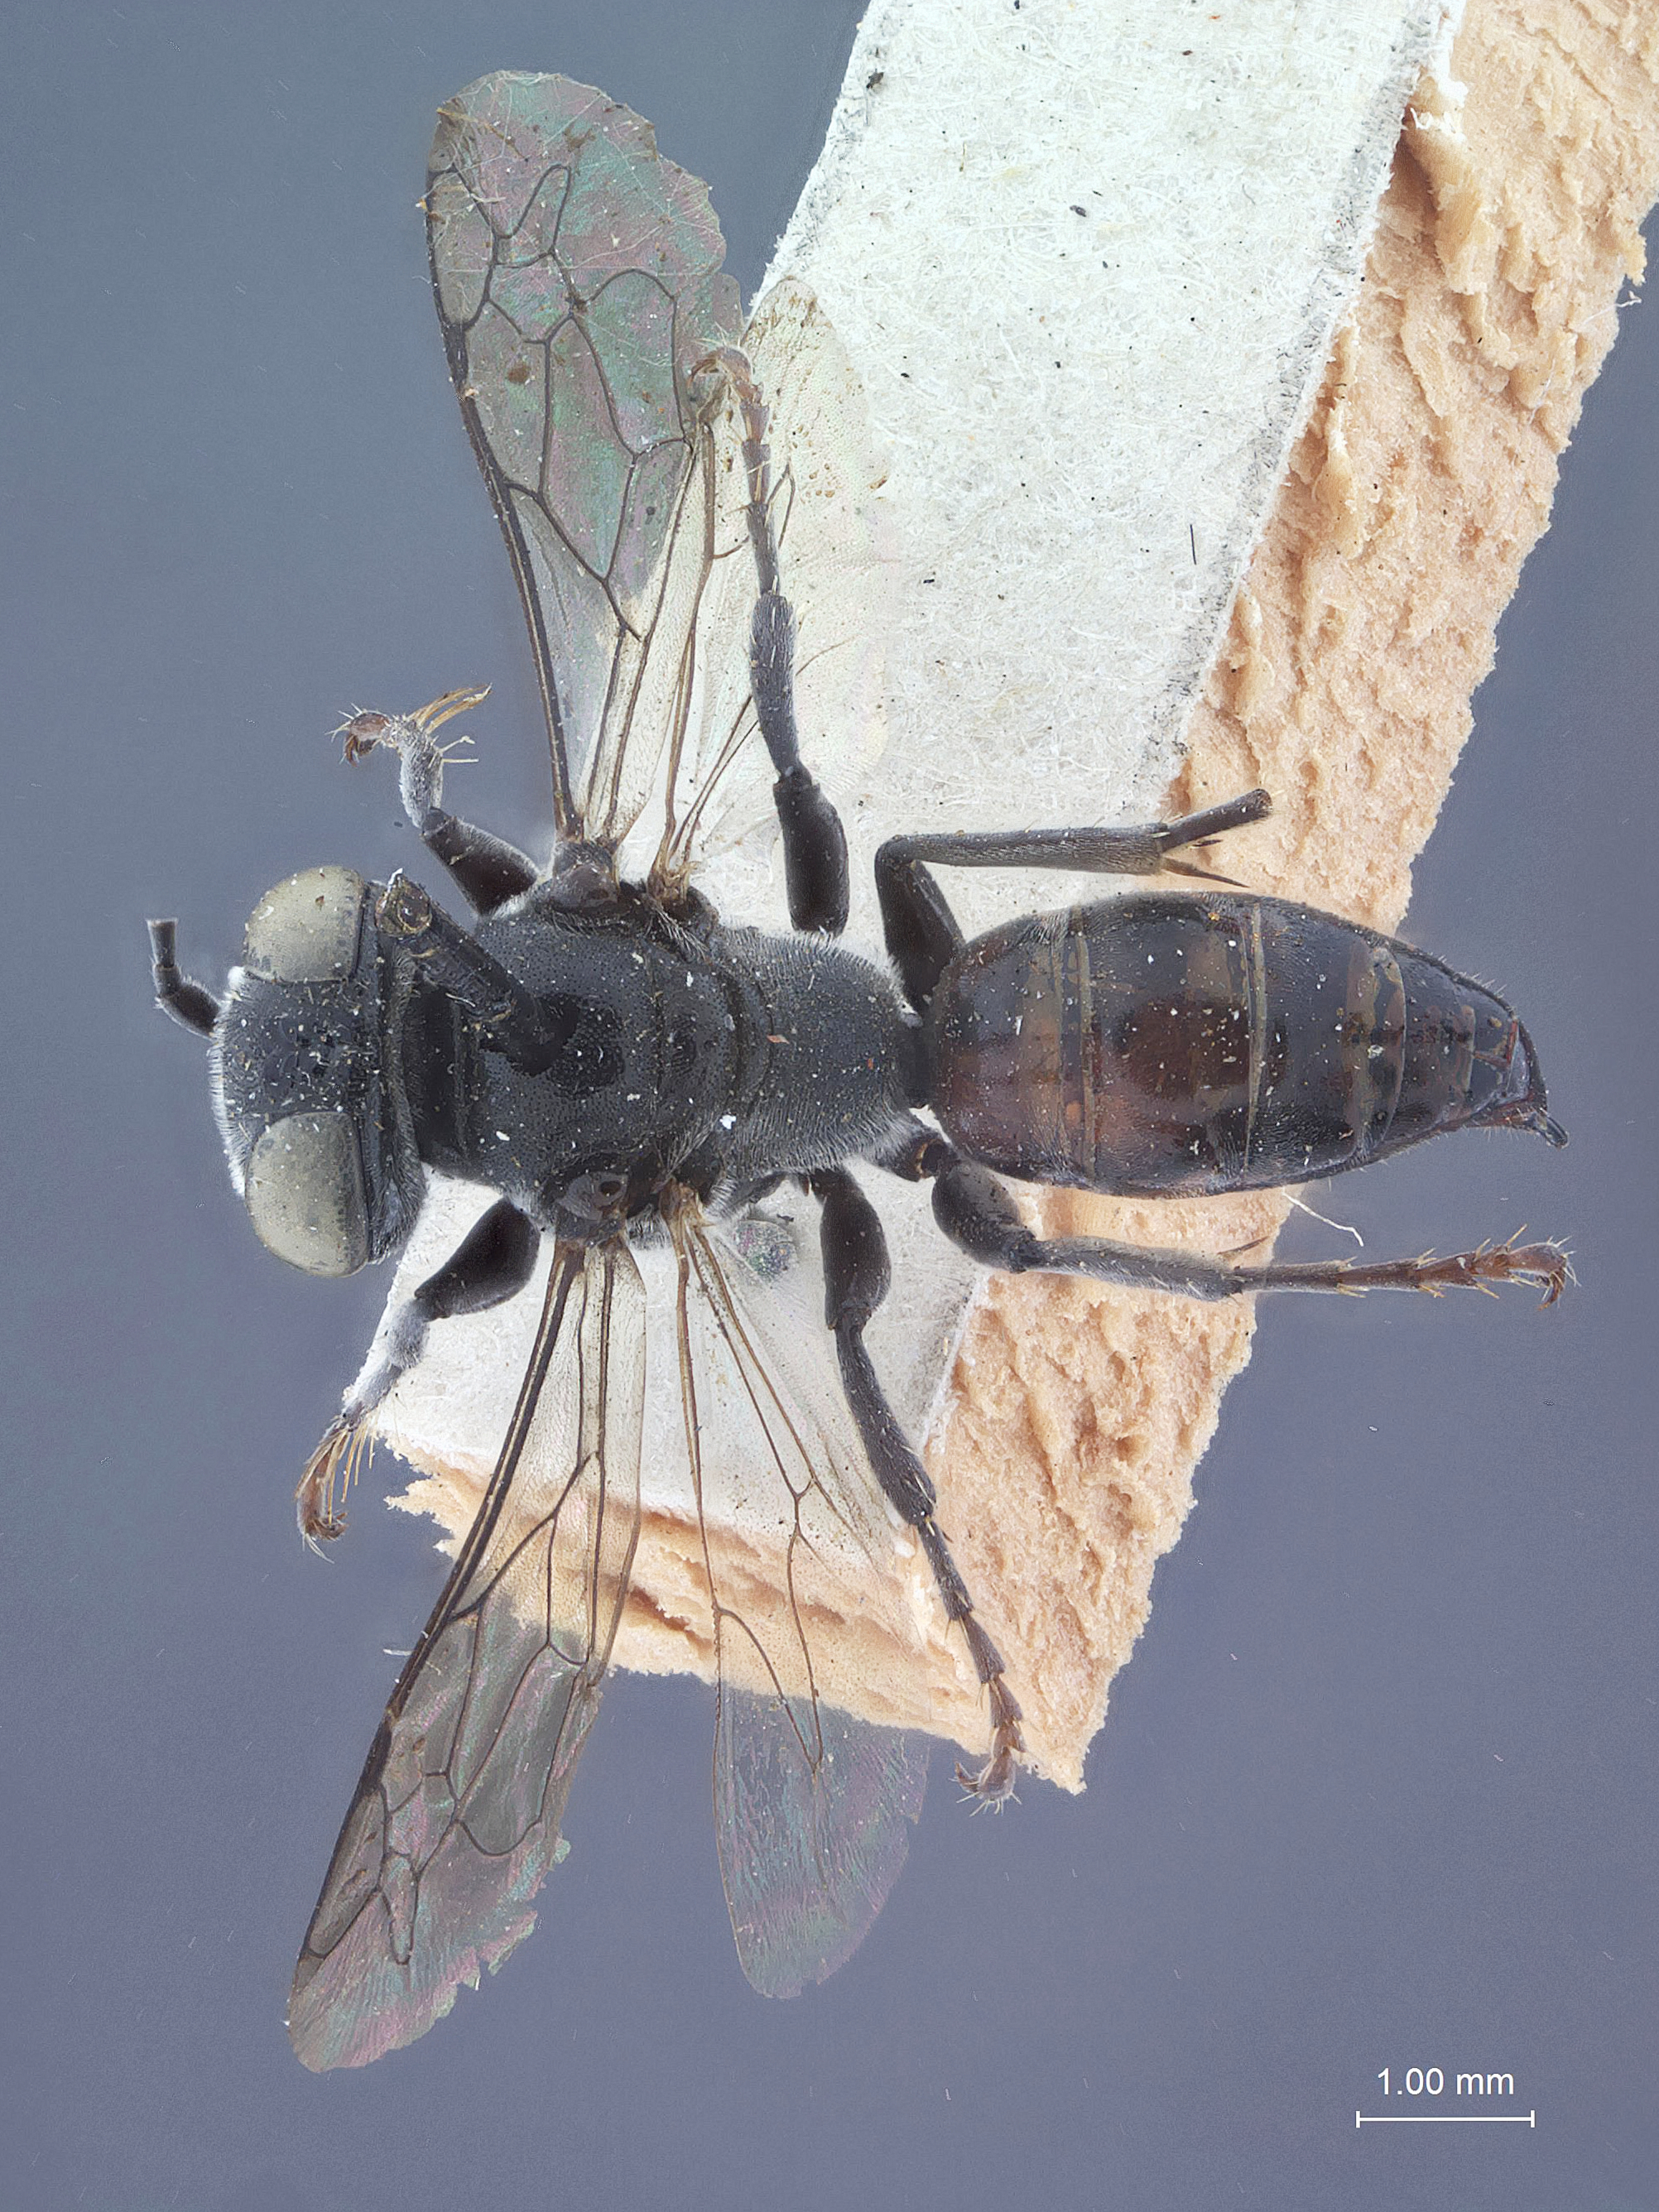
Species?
Tachysphex plesia
